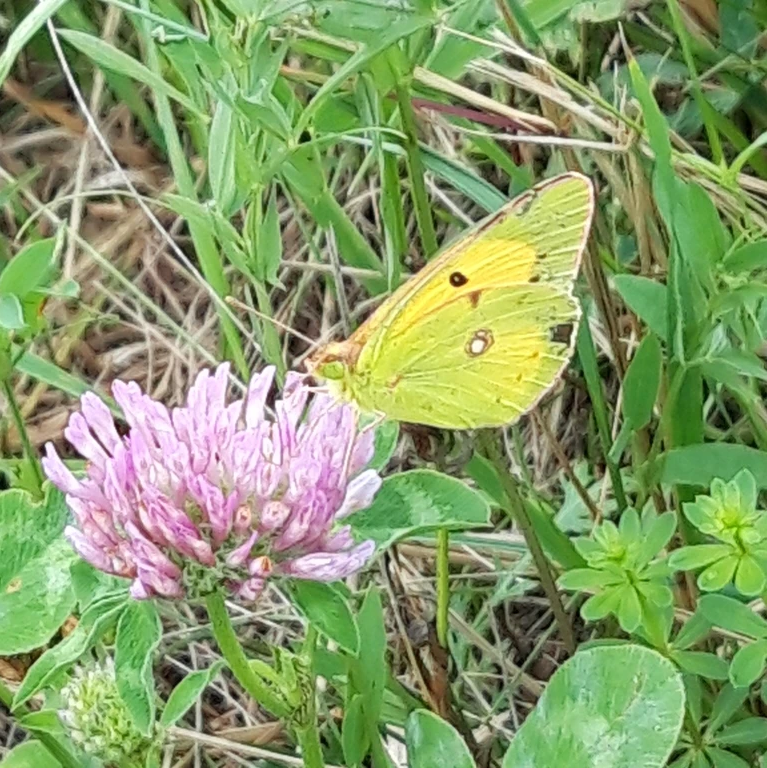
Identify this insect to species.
Colias croceus
